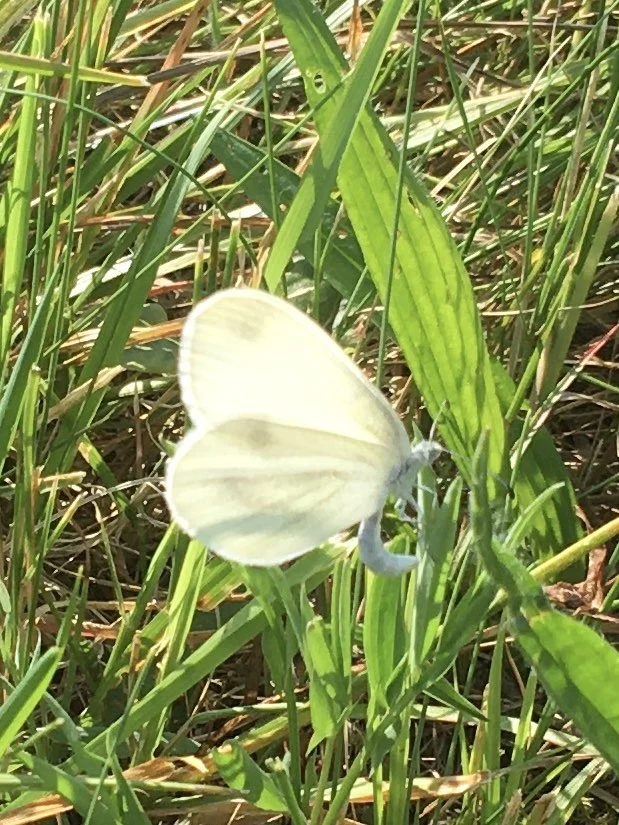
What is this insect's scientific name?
Leptidea sinapis/juvernica
